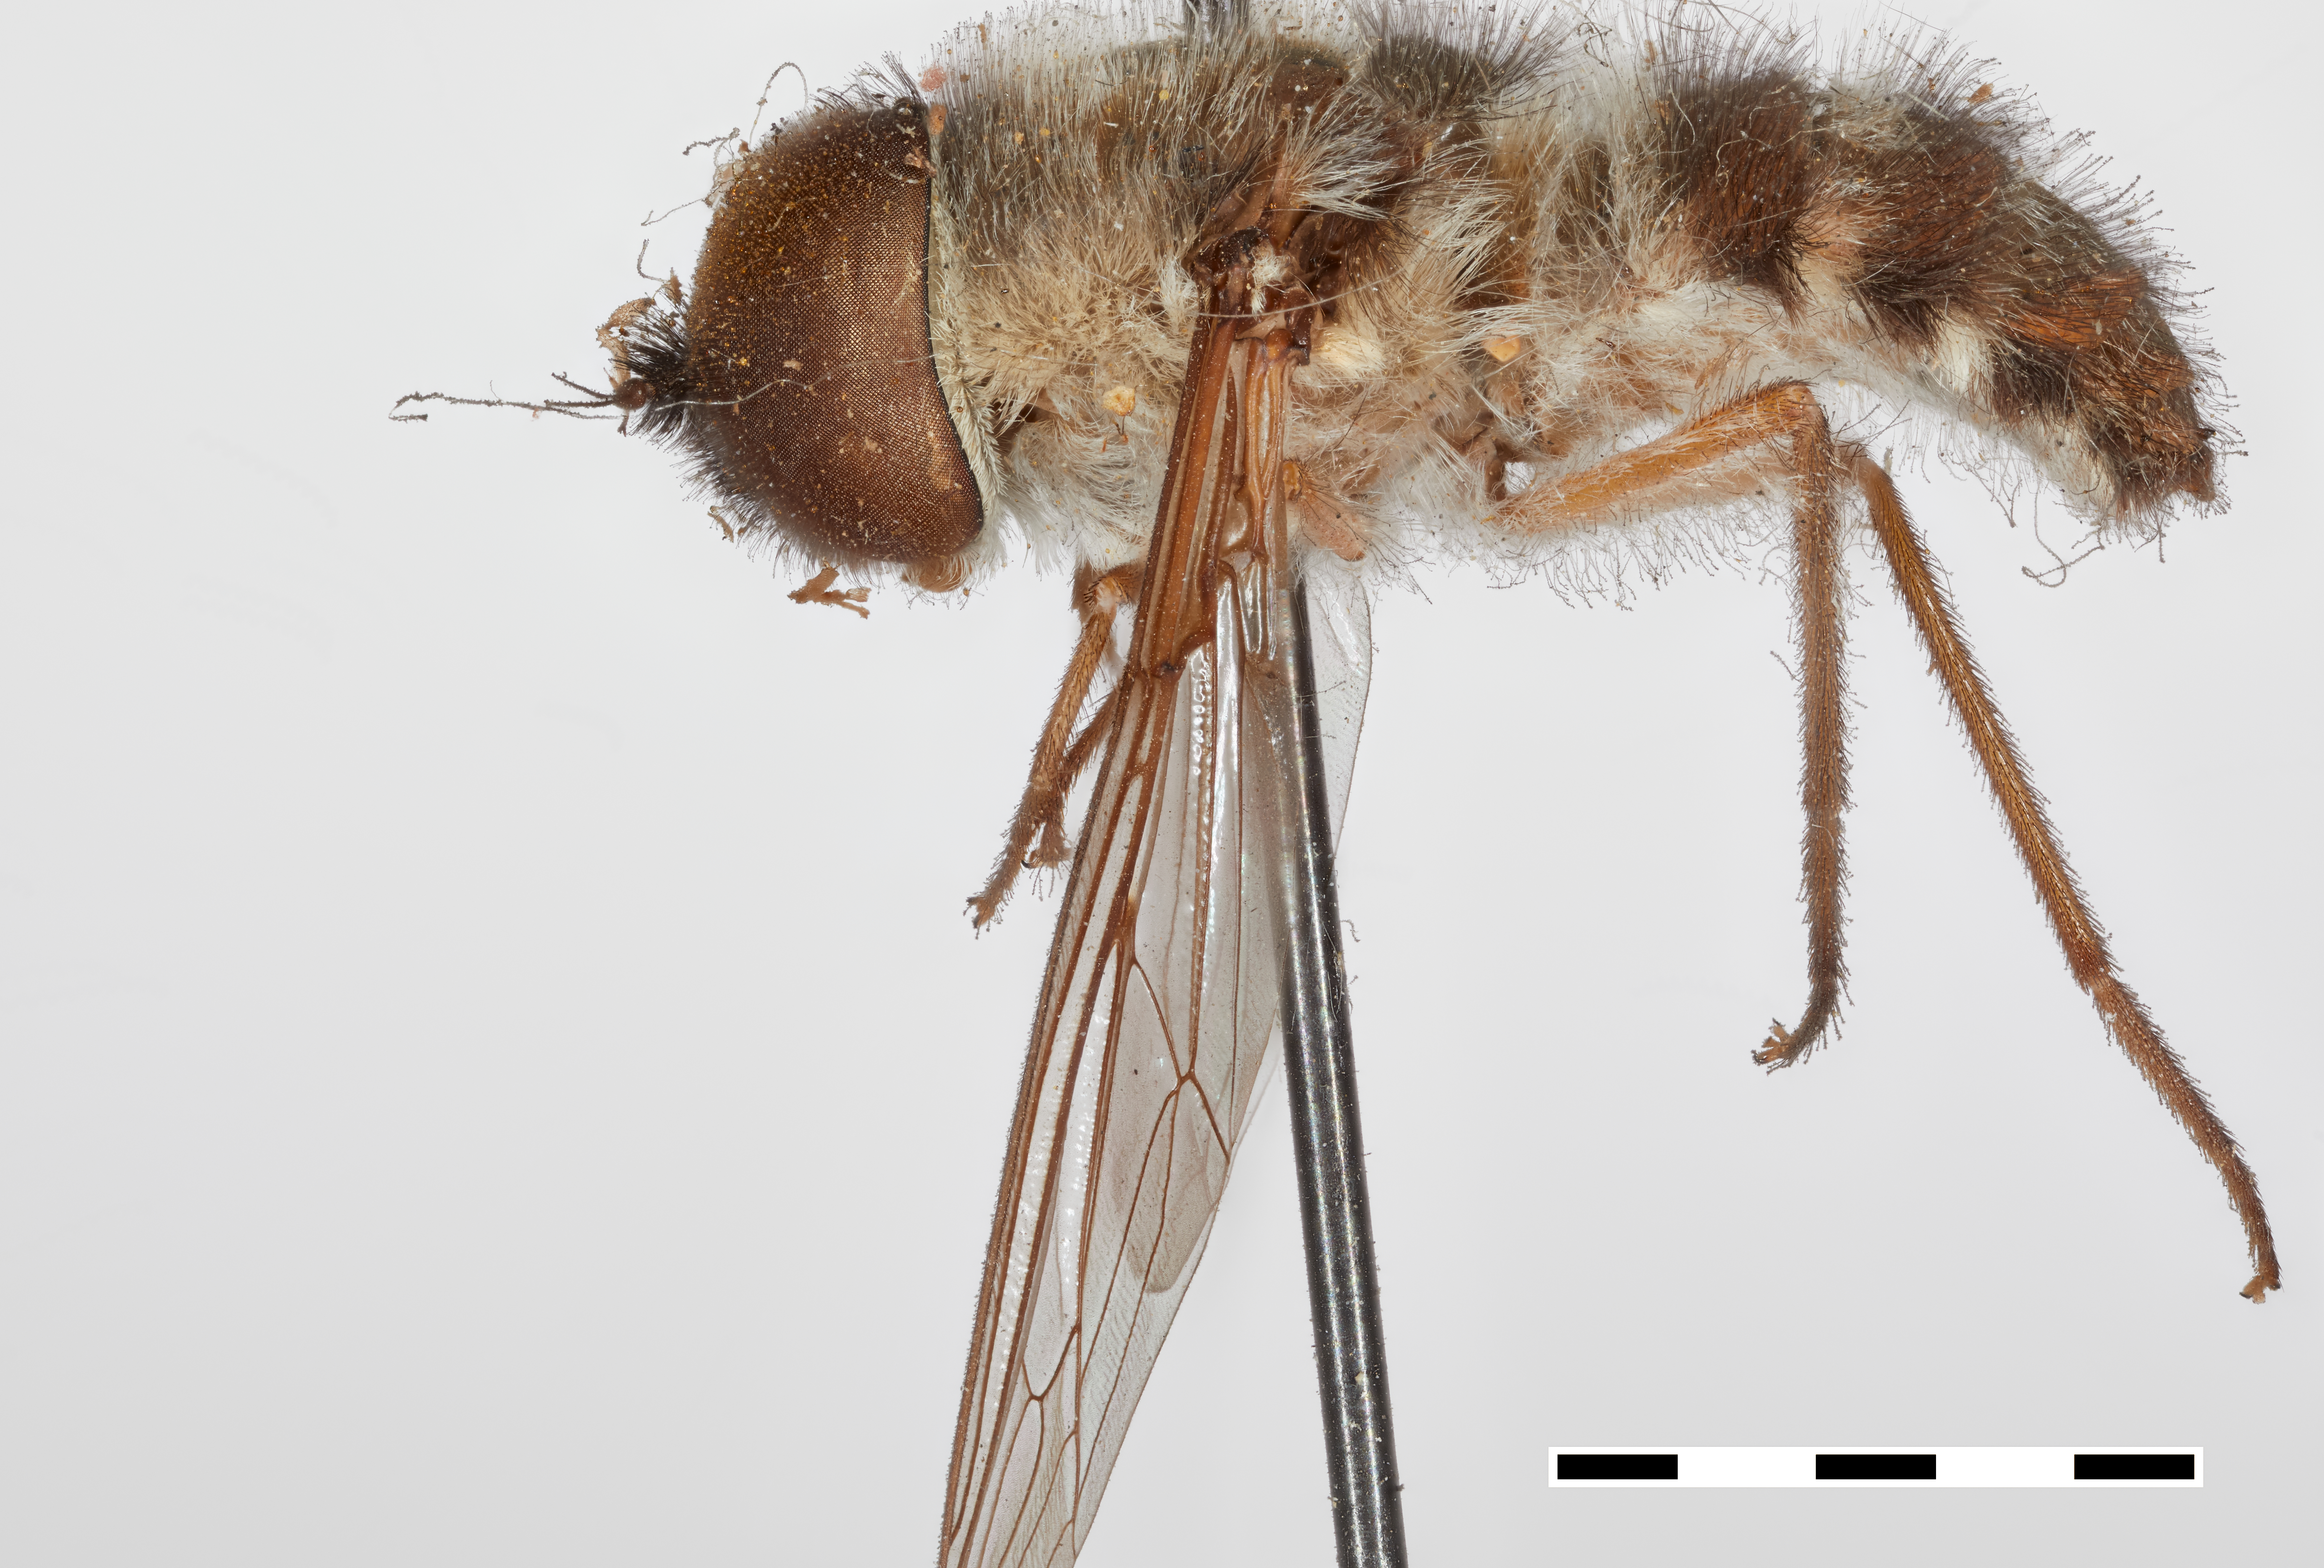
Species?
Hirmoneura texana
